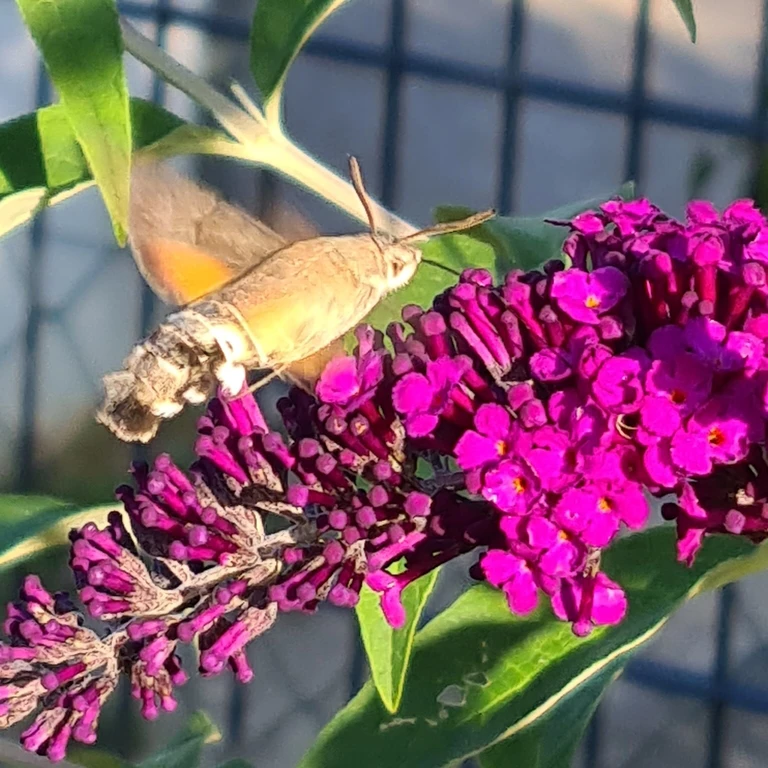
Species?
Macroglossum stellatarum
